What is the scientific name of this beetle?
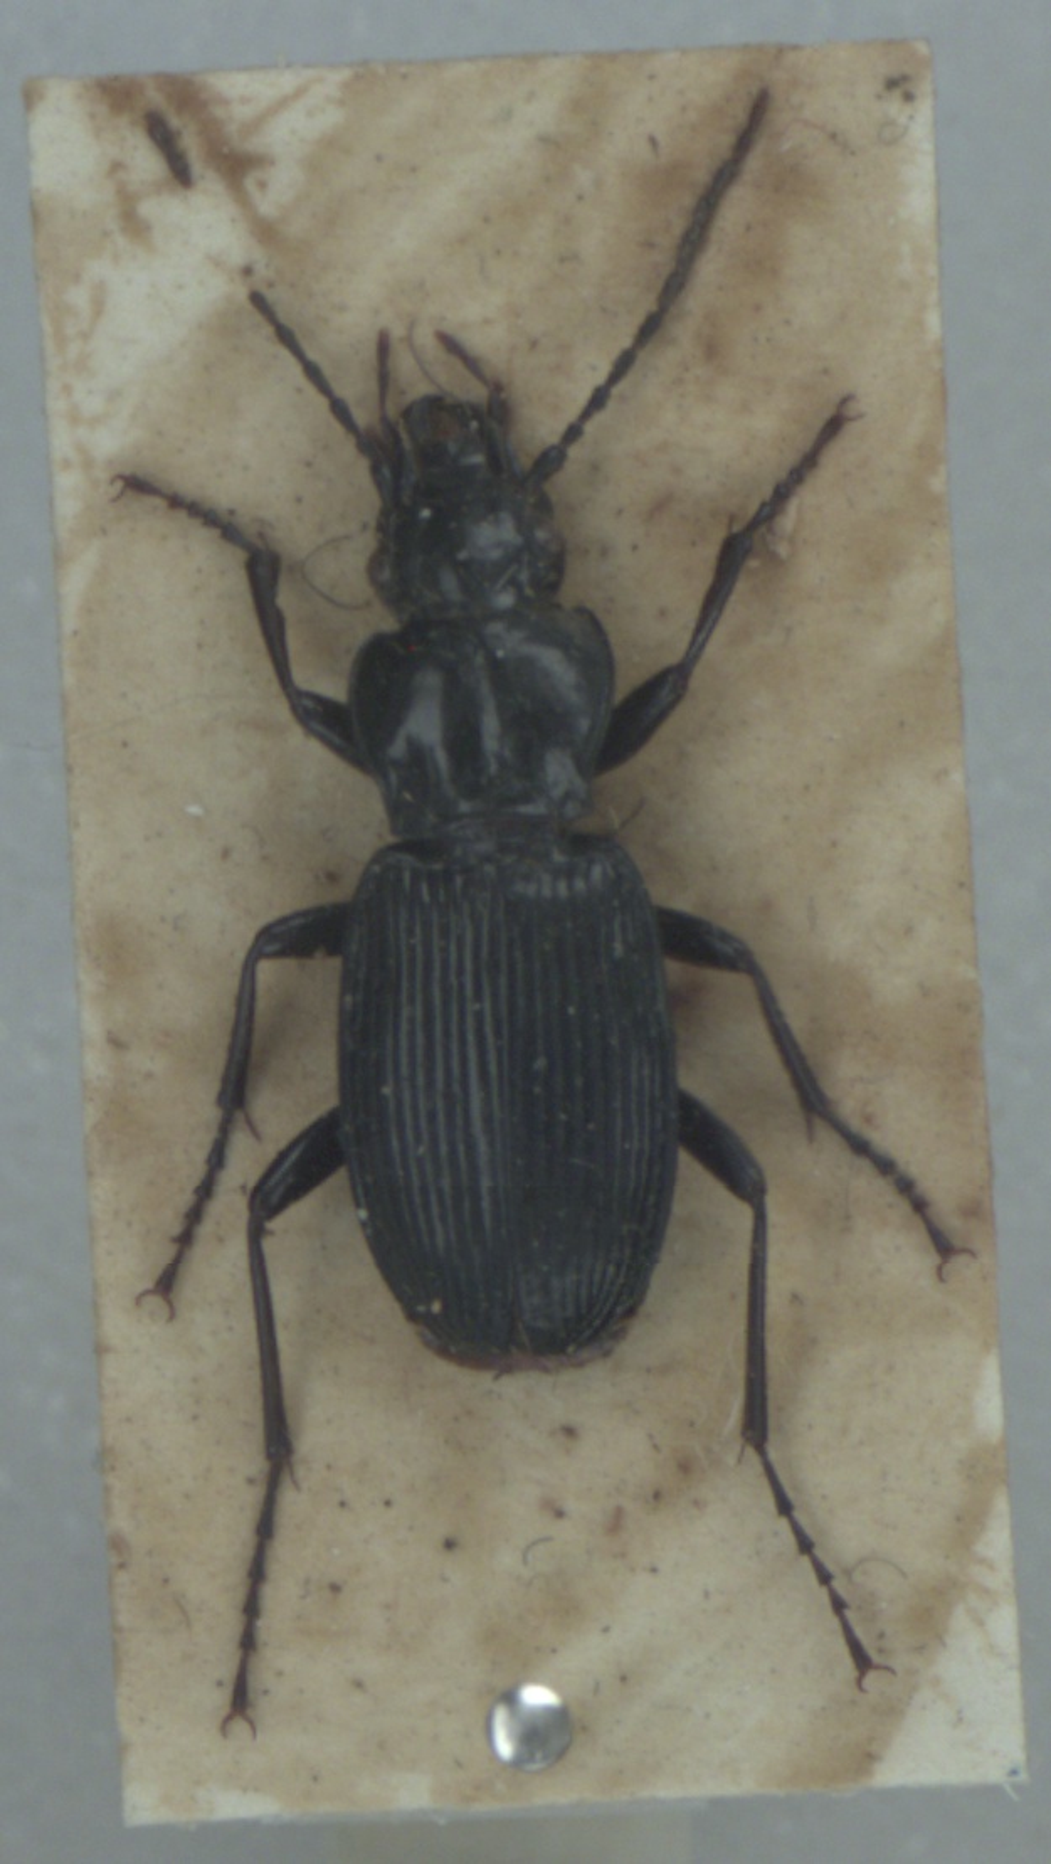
Pterostichus cristatus
